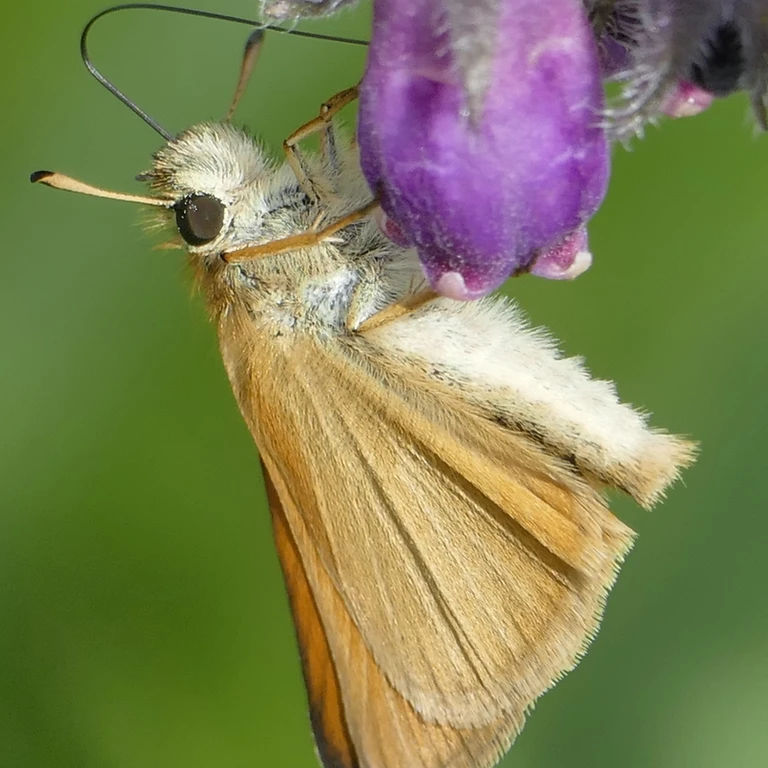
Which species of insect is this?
Thymelicus lineola
